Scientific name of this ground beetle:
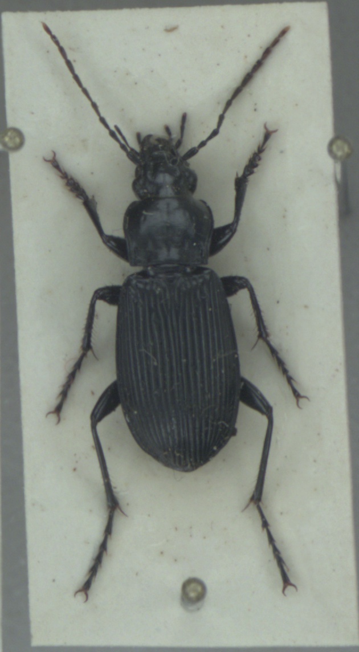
Pterostichus niger
